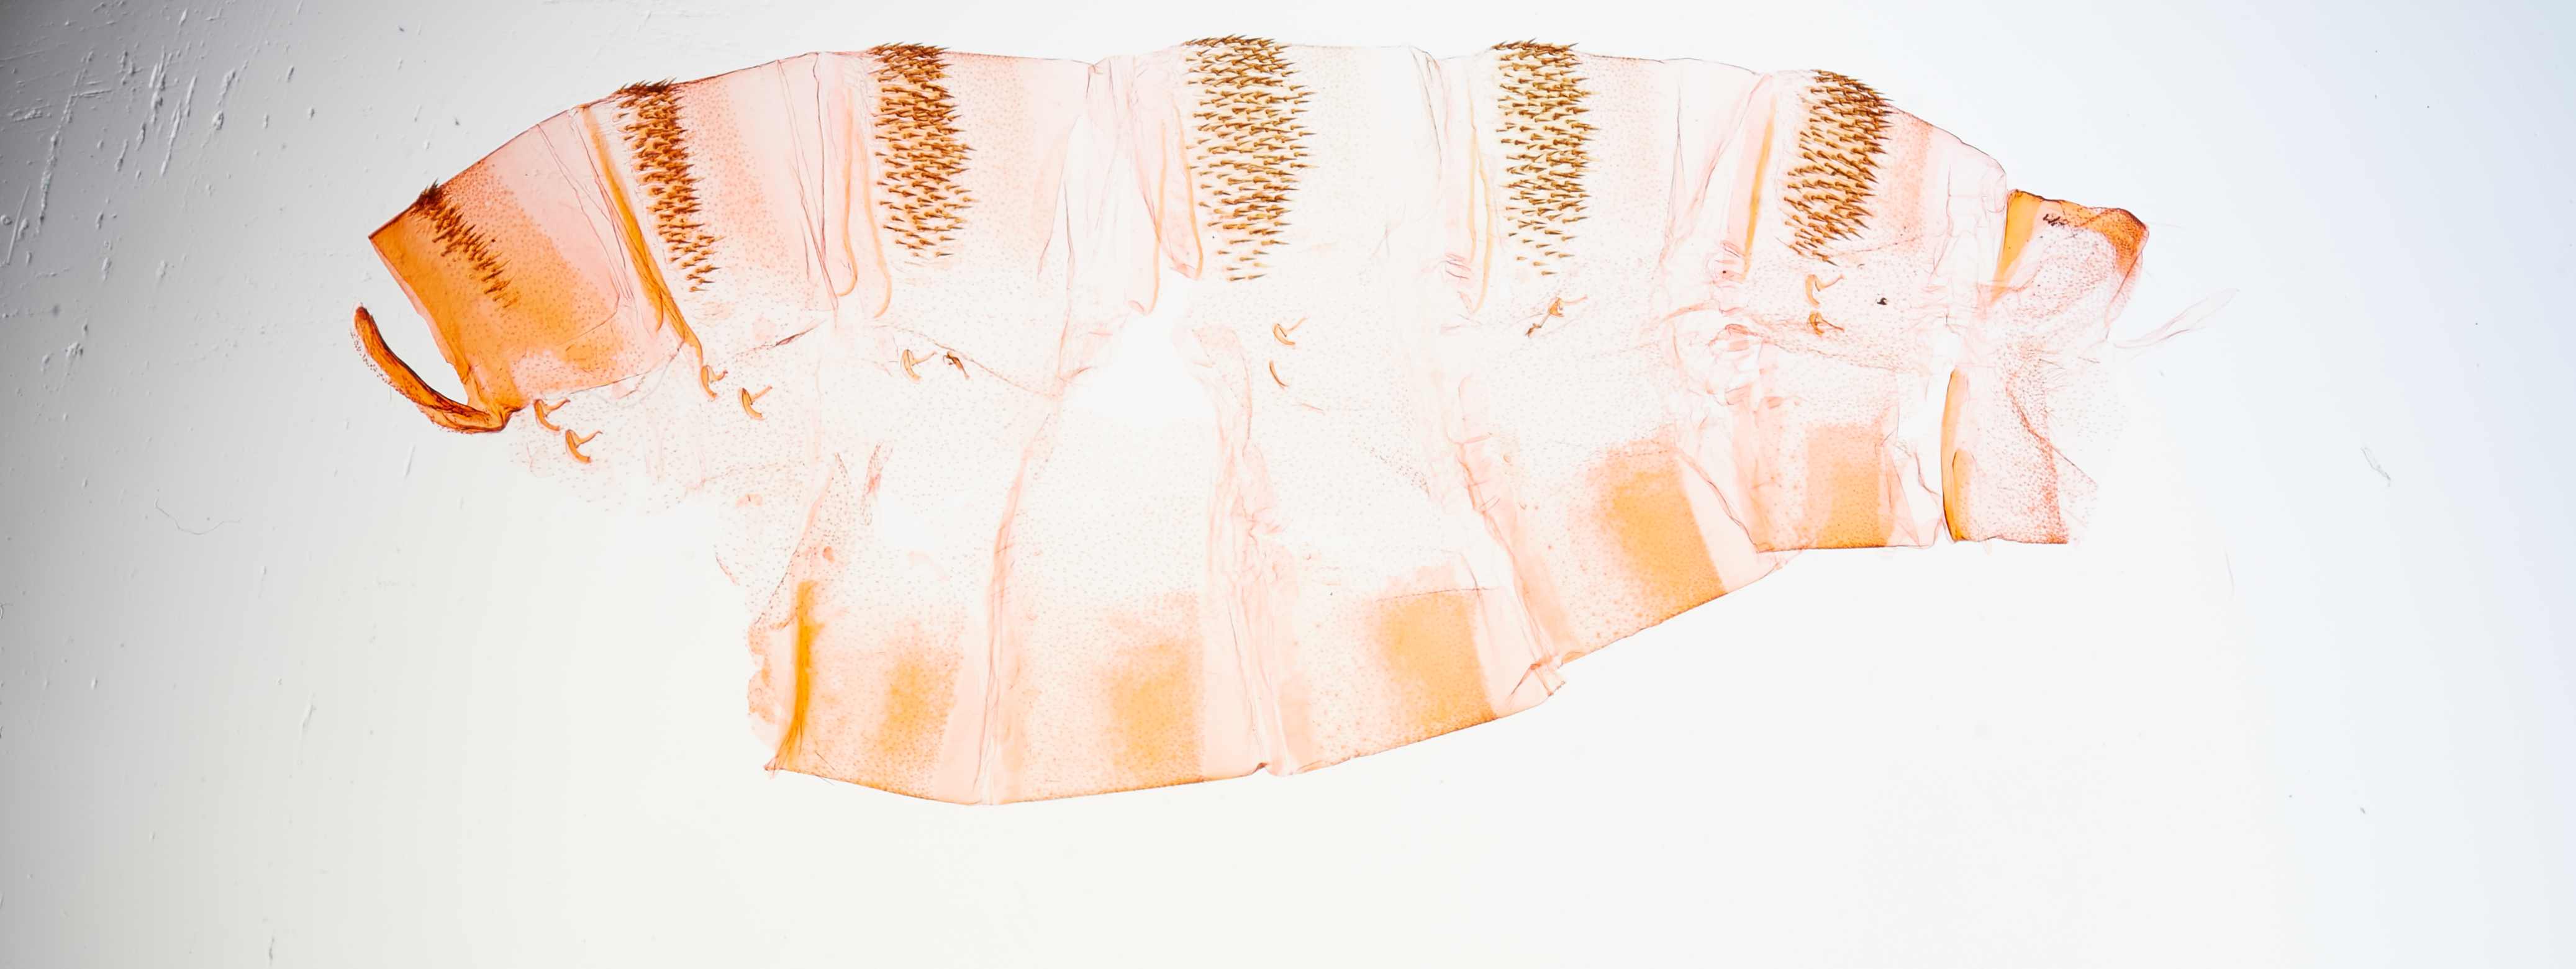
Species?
Peleopoda regiella (also Eomichla regiella)
